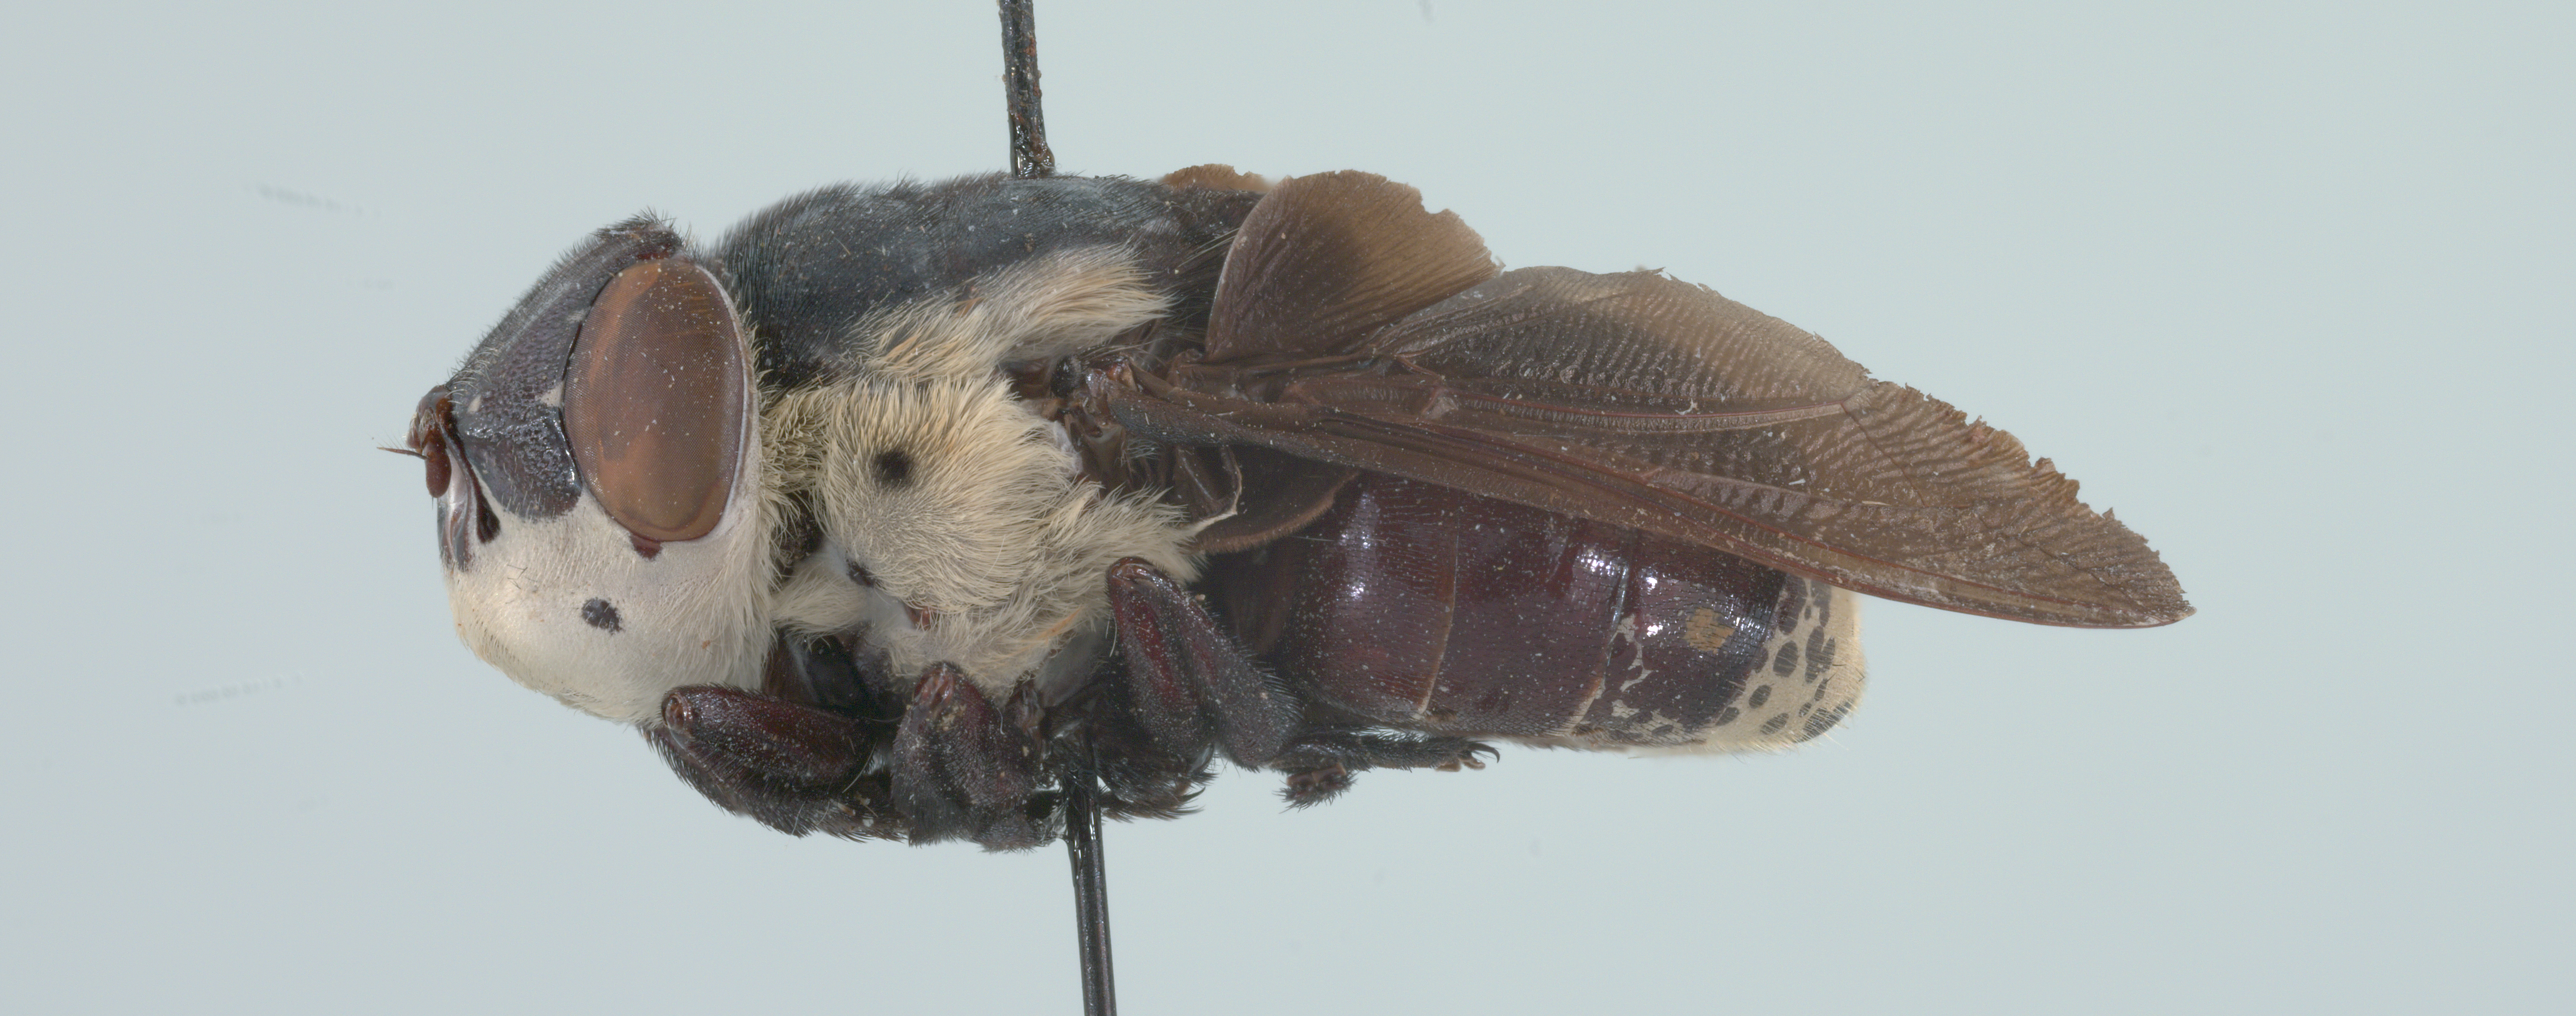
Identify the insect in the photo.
Cuterebra fontinella
